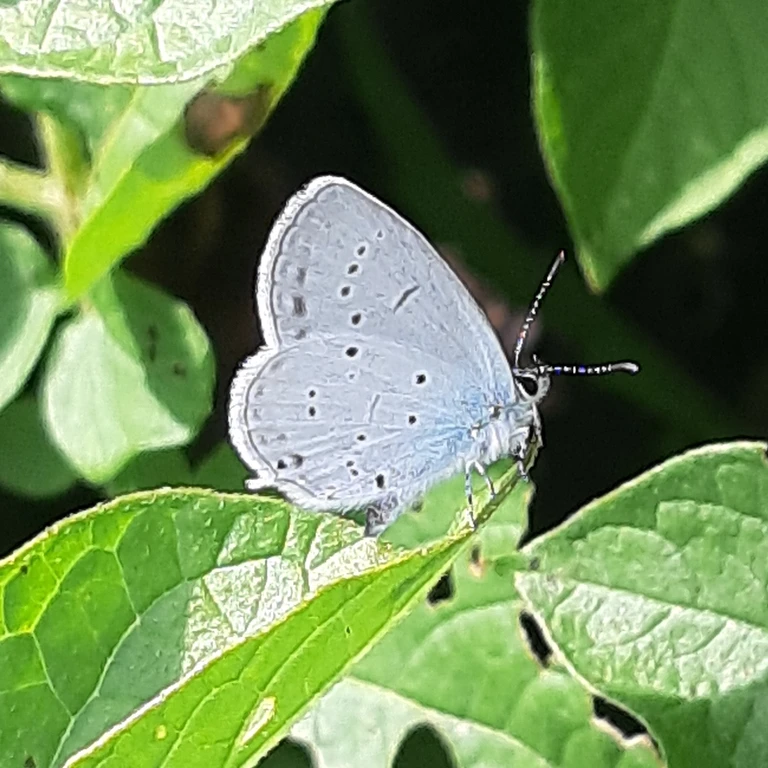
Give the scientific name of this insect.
Cupido decolorata (also Elkalyce decolorata)
